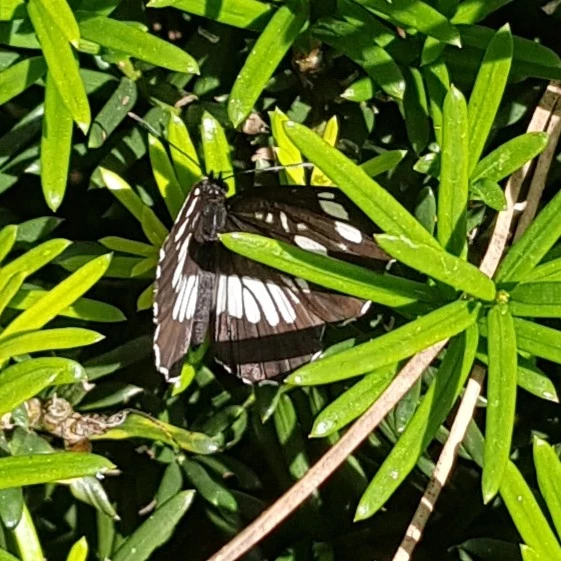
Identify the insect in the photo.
Neptis rivularis
